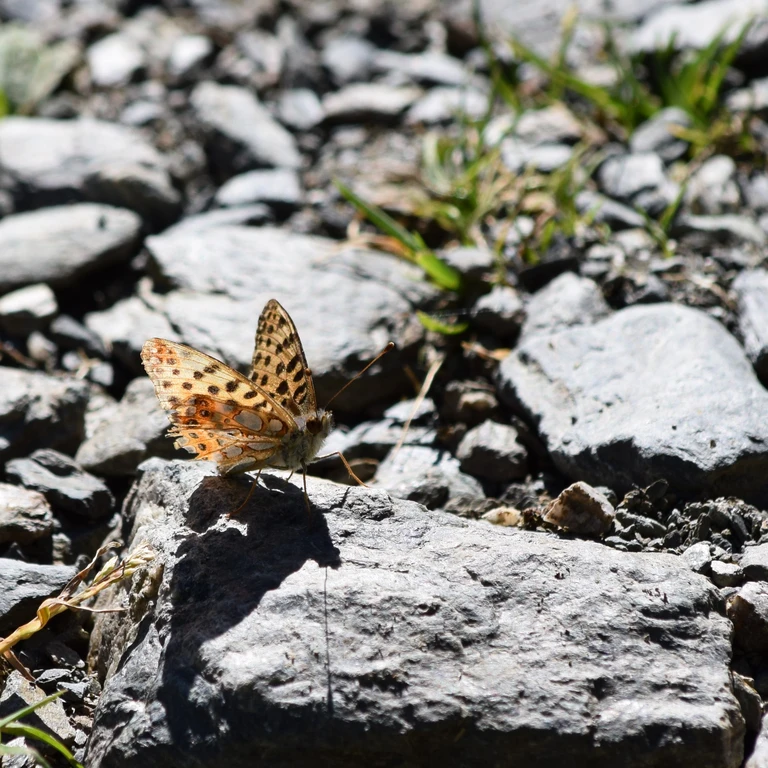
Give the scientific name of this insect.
Issoria lathonia
